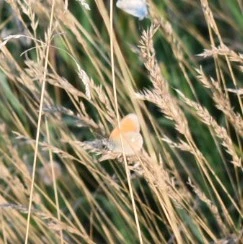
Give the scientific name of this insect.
Coenonympha glycerion (also Coenonympha iphis)
